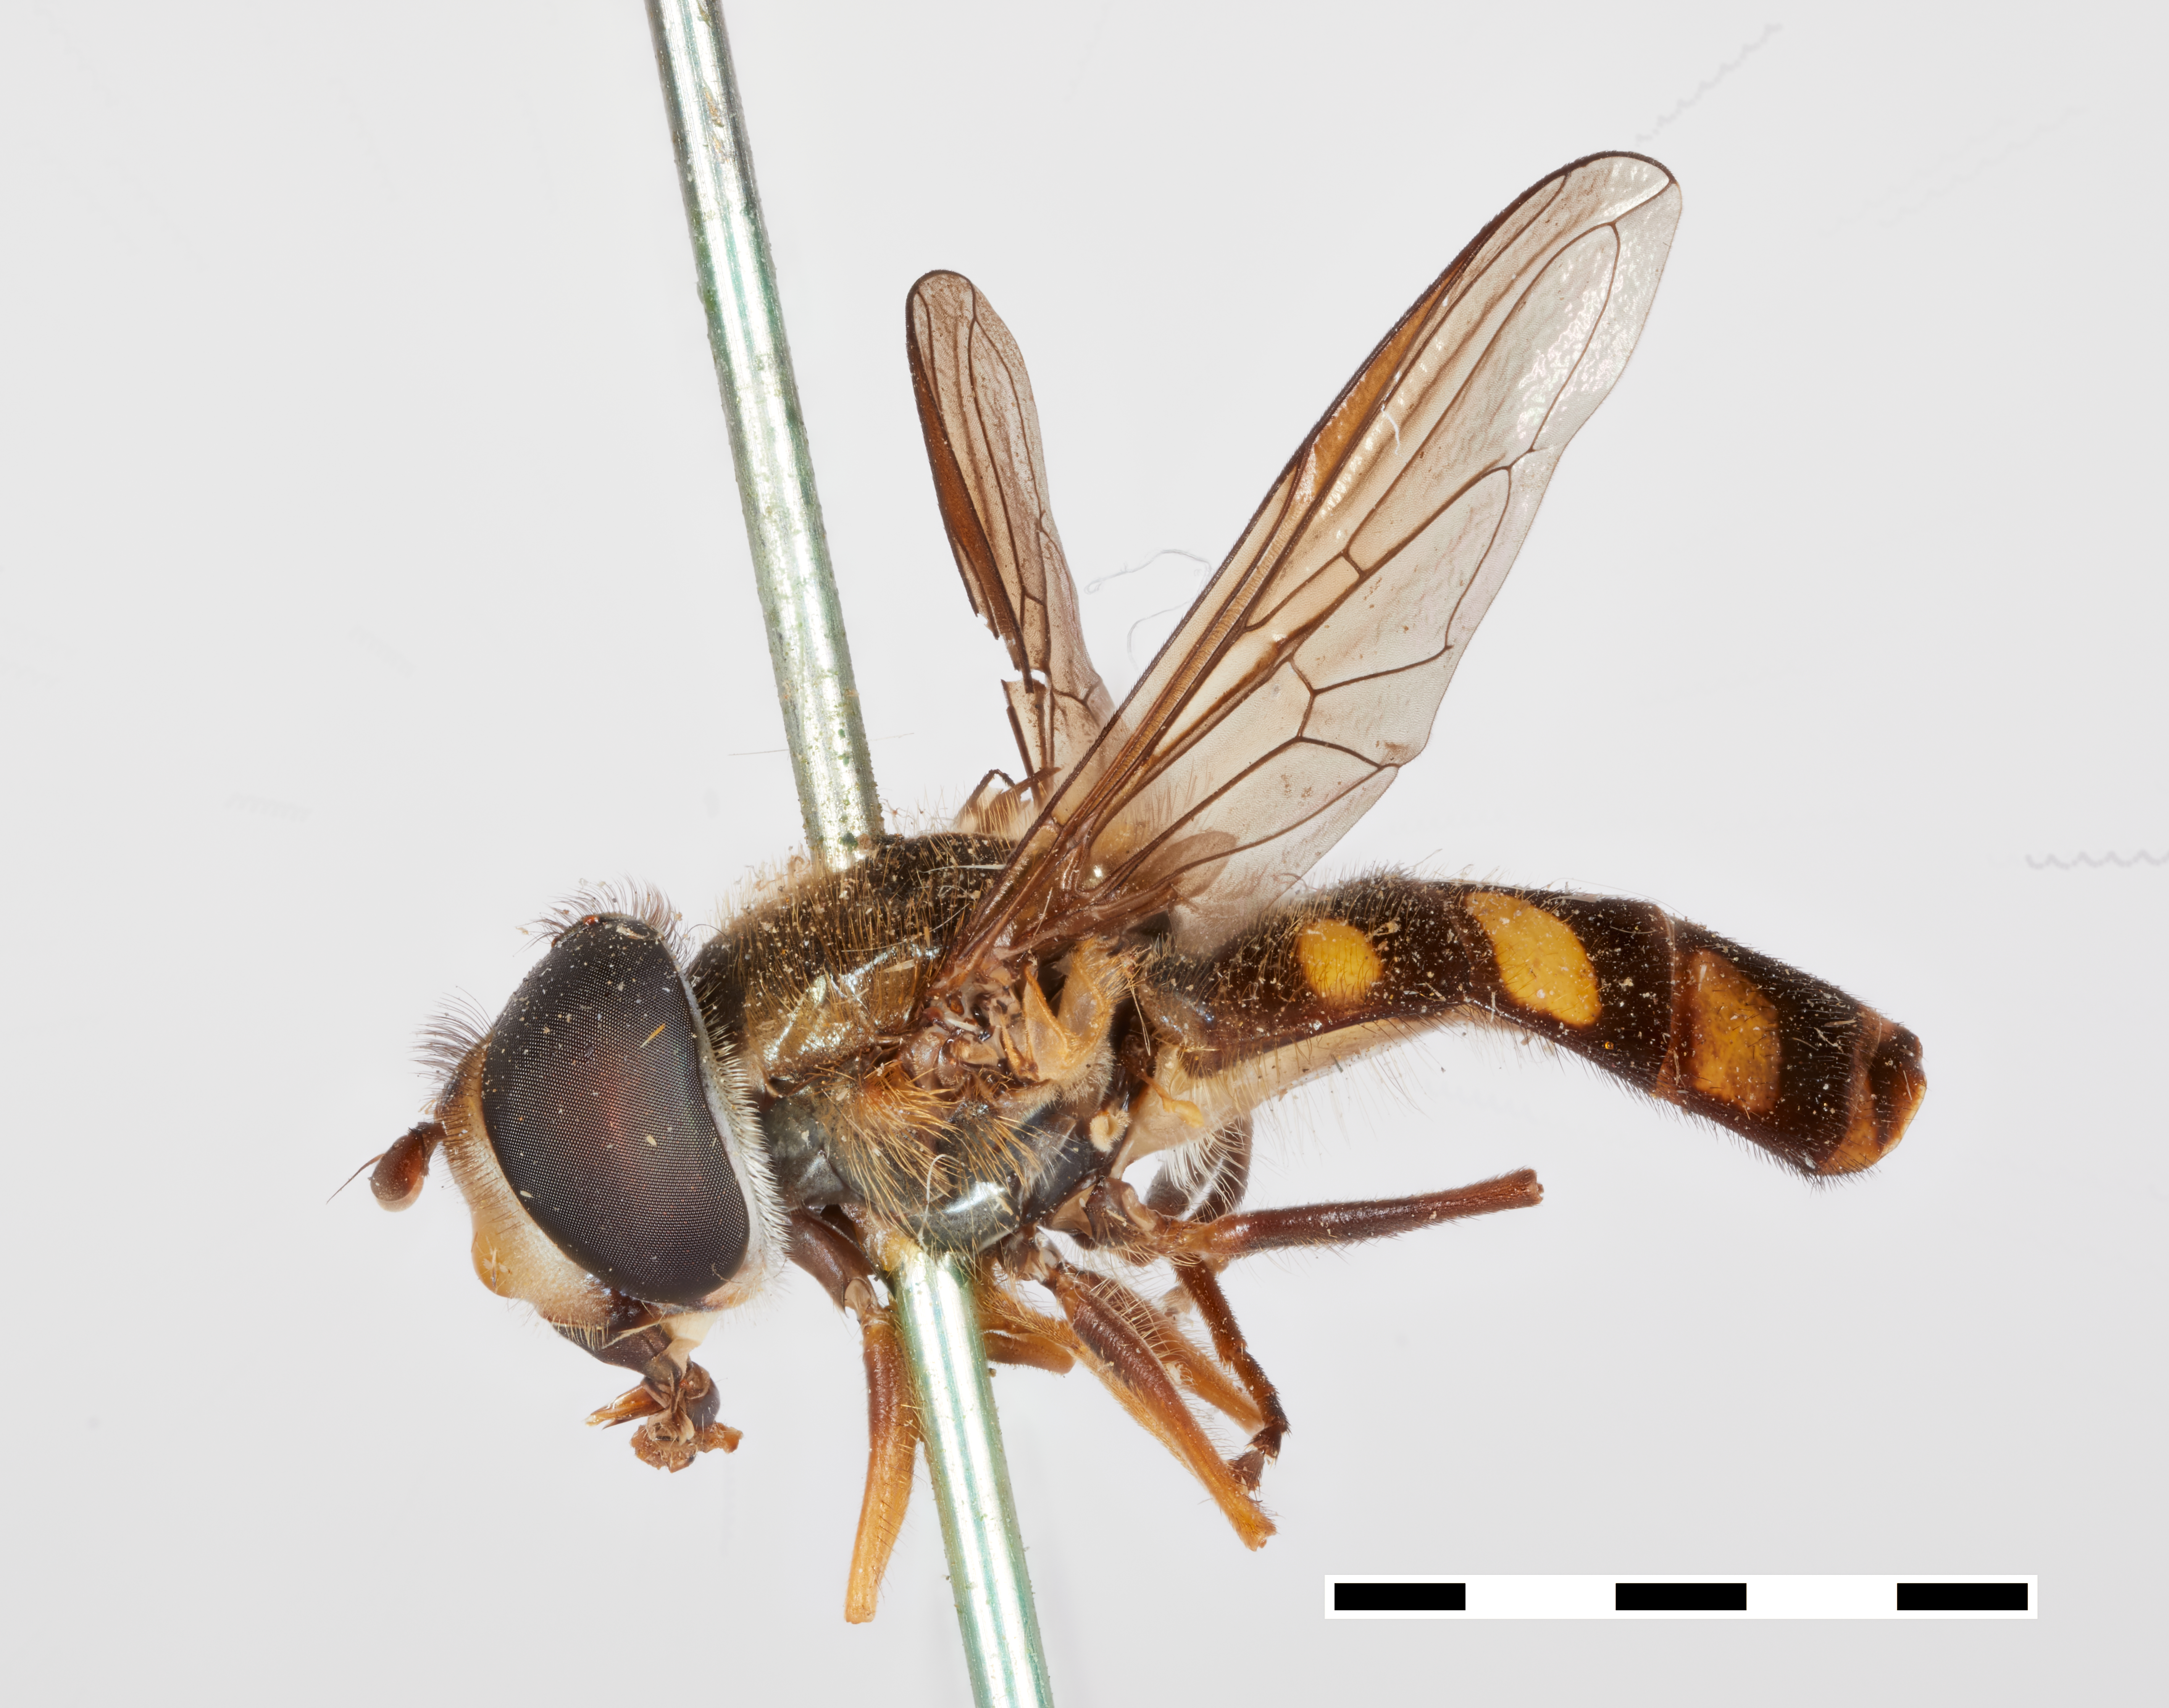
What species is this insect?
Syrphus disjunctus
